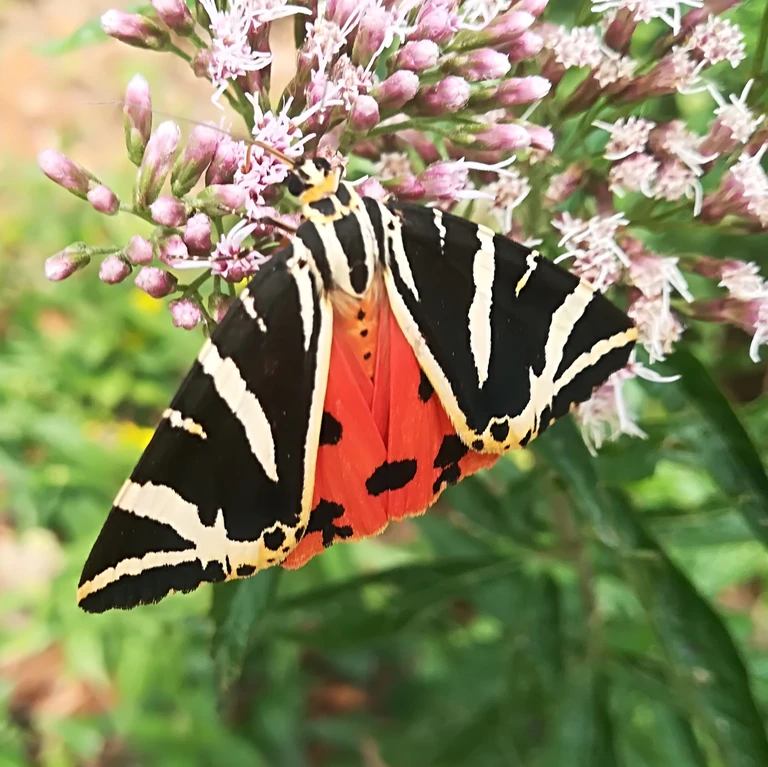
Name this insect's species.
Euplagia quadripunctaria
